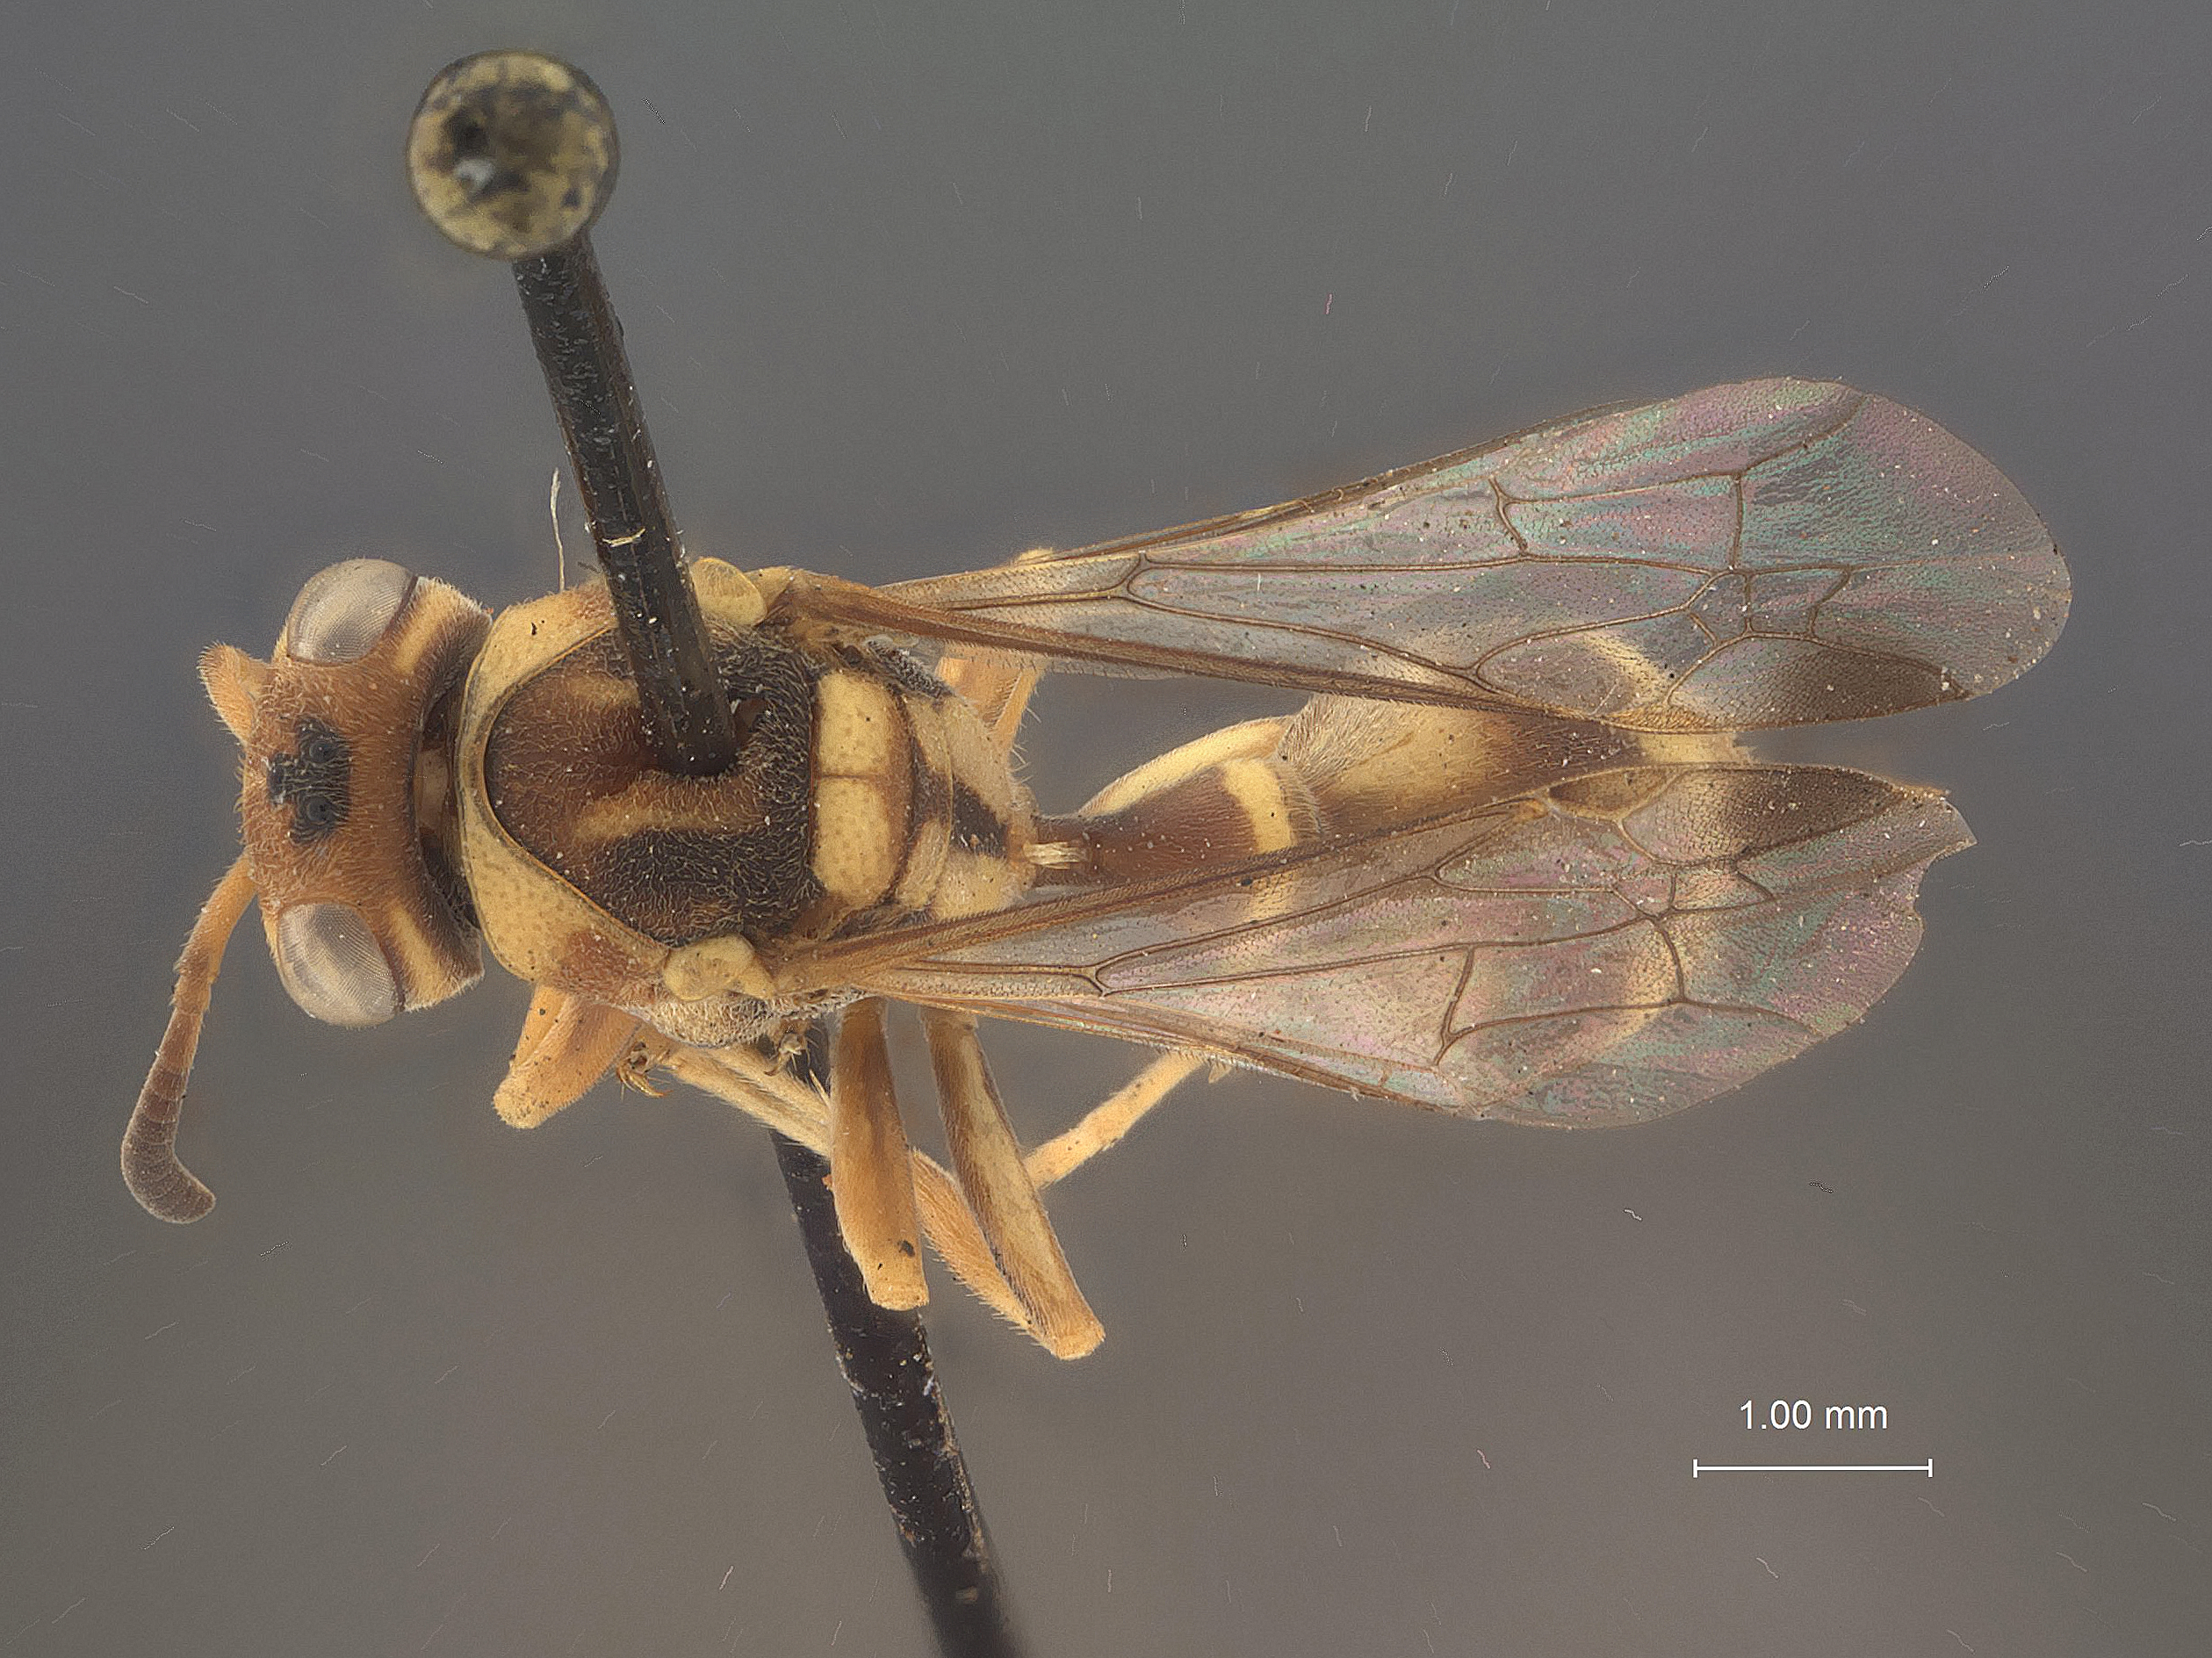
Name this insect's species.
Icaria cagayanensis
